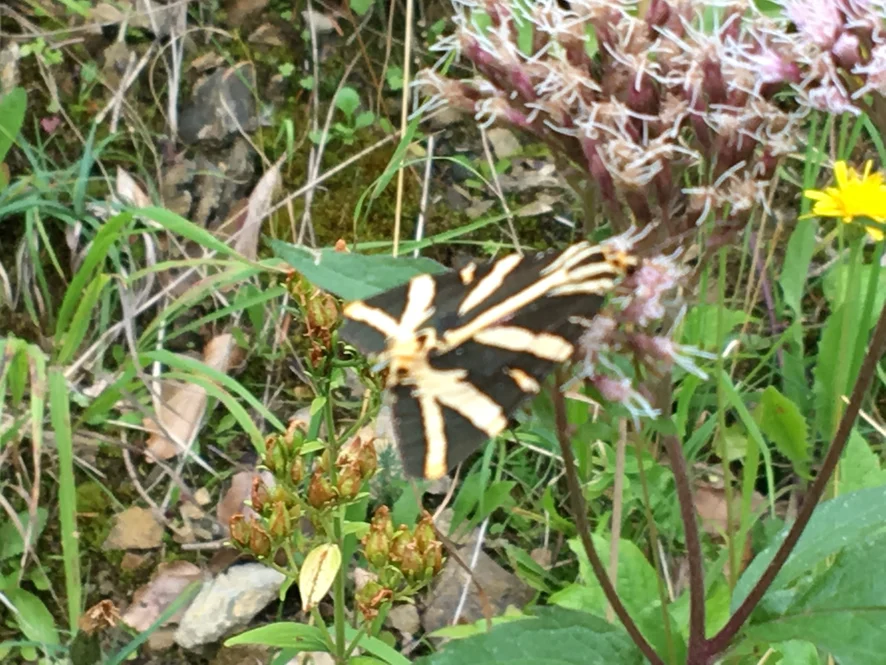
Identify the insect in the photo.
Euplagia quadripunctaria
